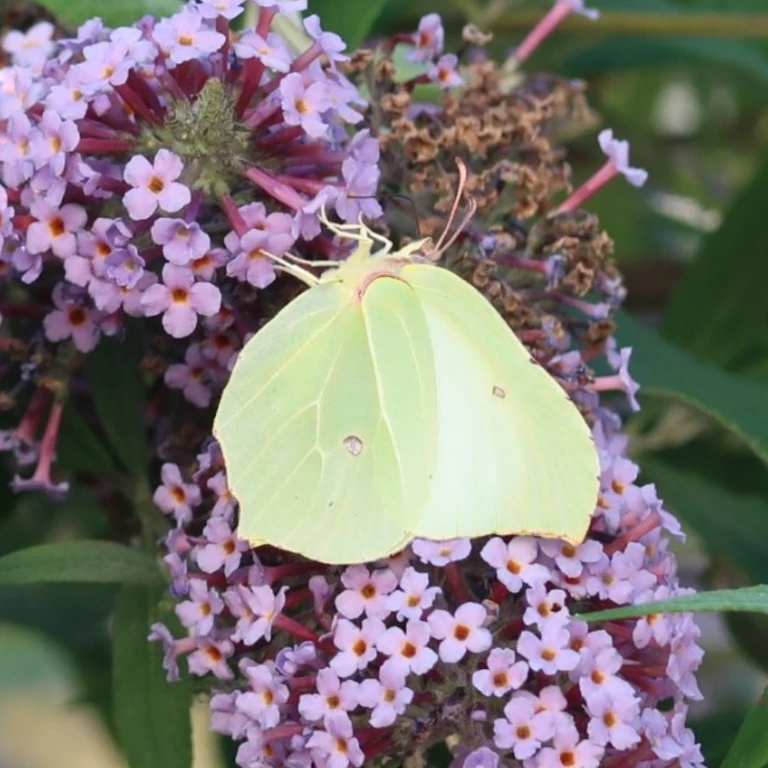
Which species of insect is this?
Gonepteryx rhamni
